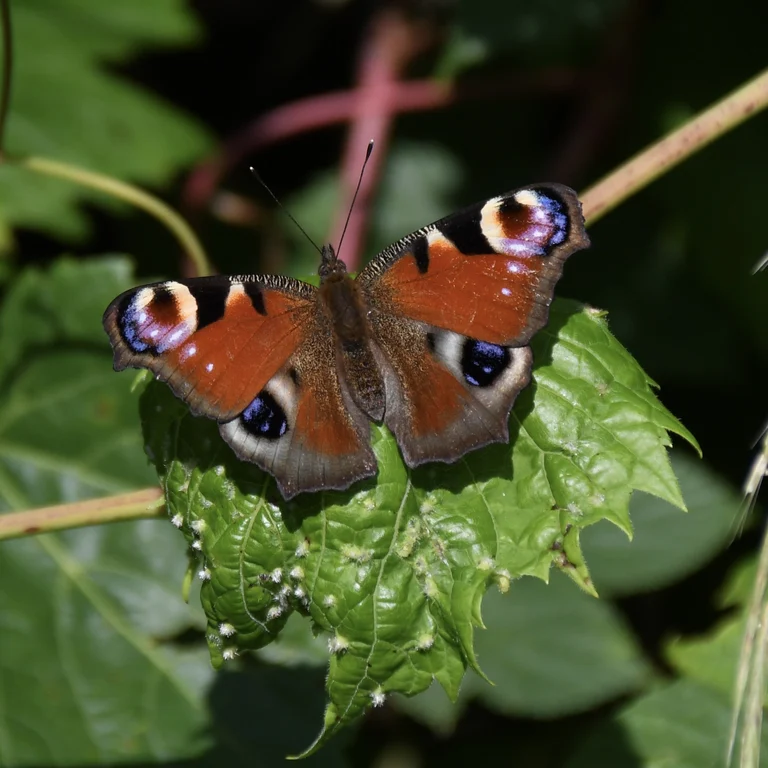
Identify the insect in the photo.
Aglais io
